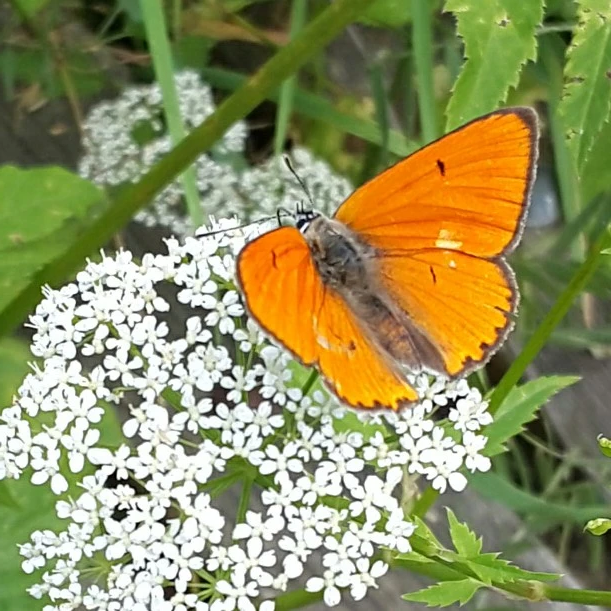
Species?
Lycaena dispar
